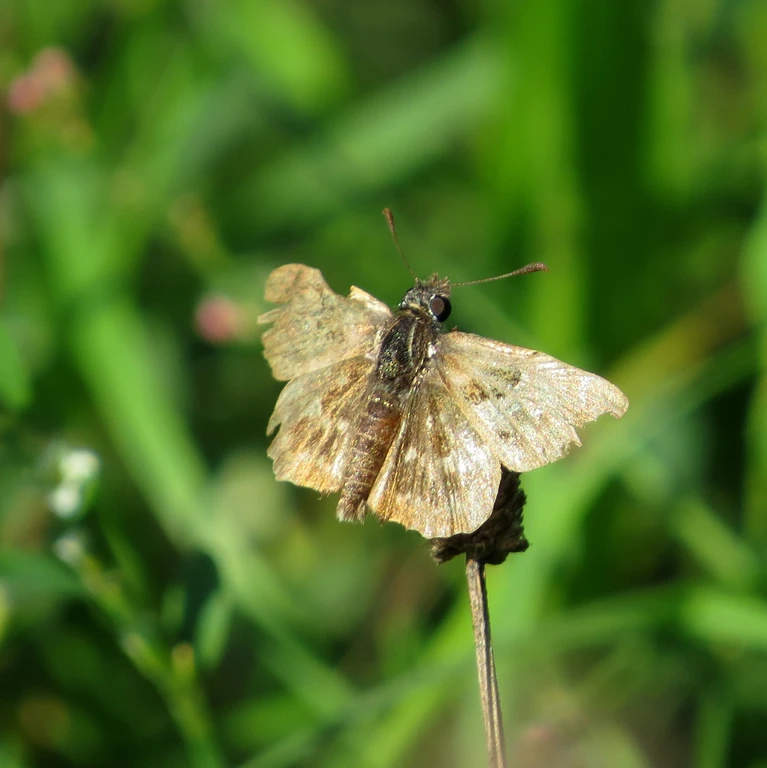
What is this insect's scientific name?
Carcharodus alceae
